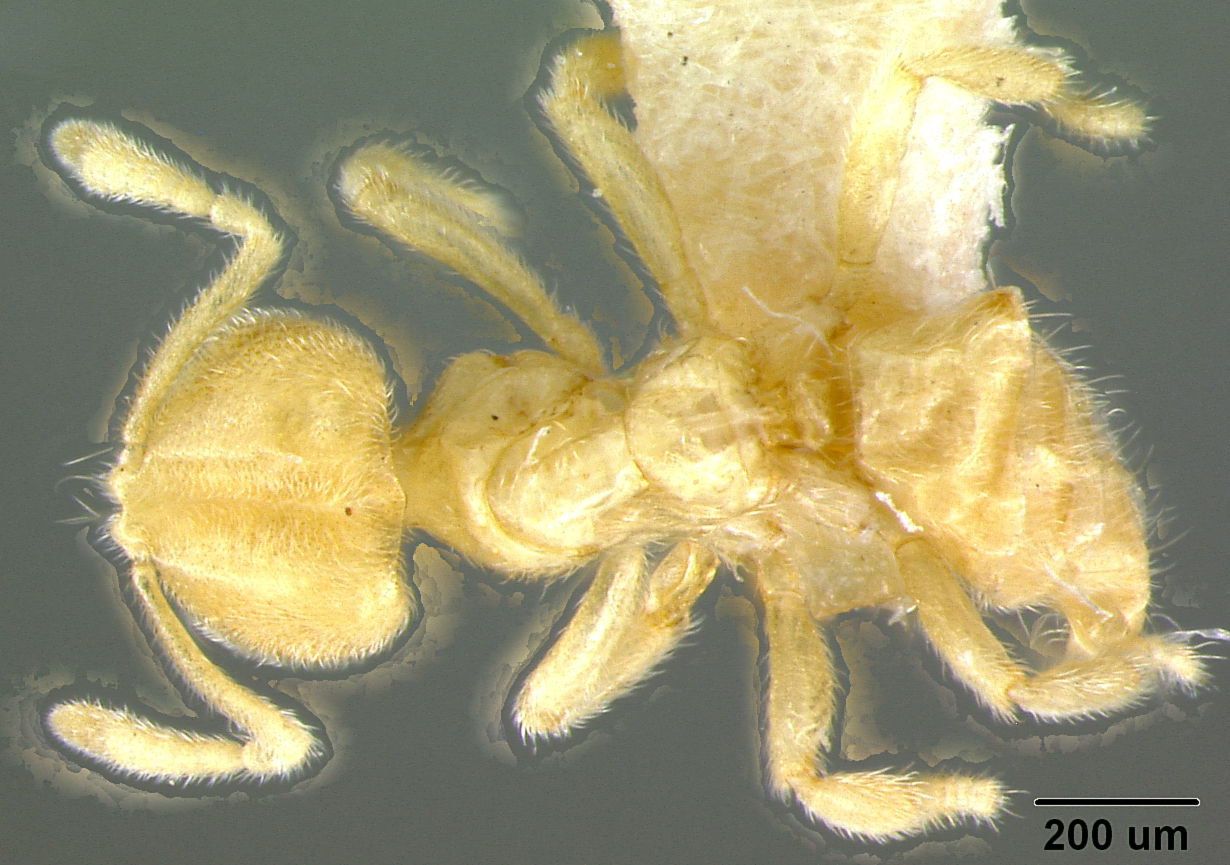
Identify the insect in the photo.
Acropyga berwicki
